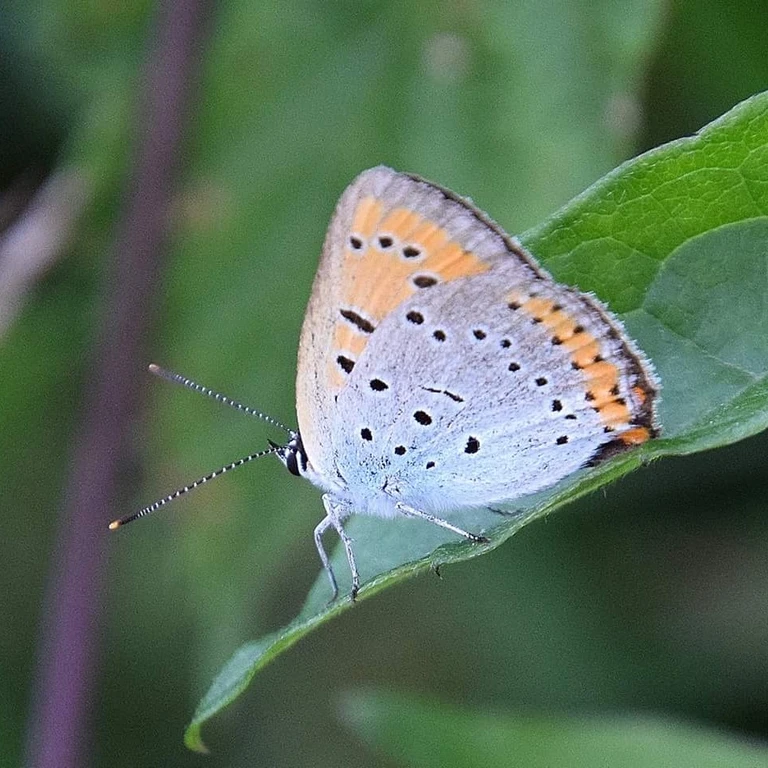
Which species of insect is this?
Lycaena dispar
